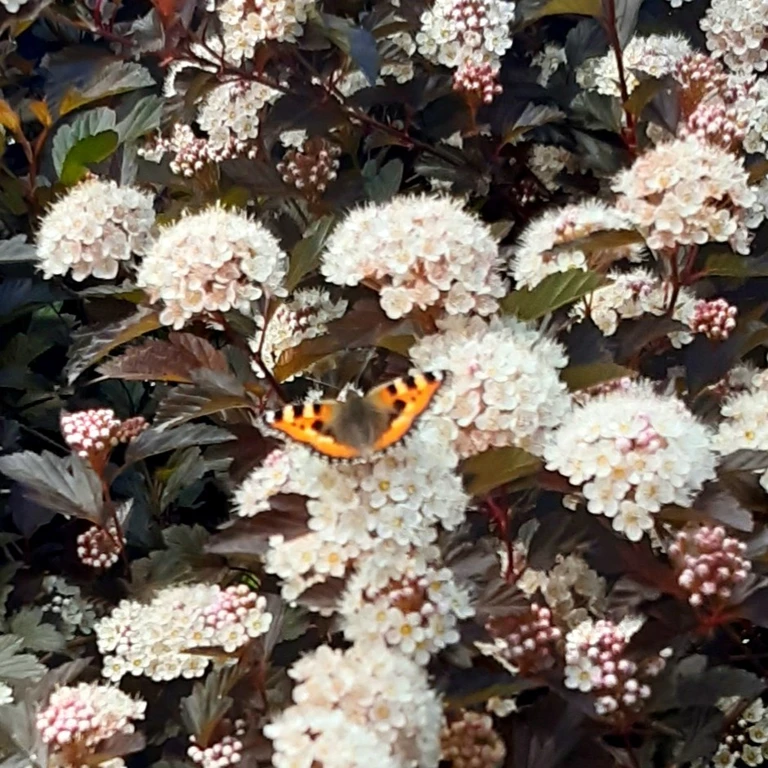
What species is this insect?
Aglais urticae
